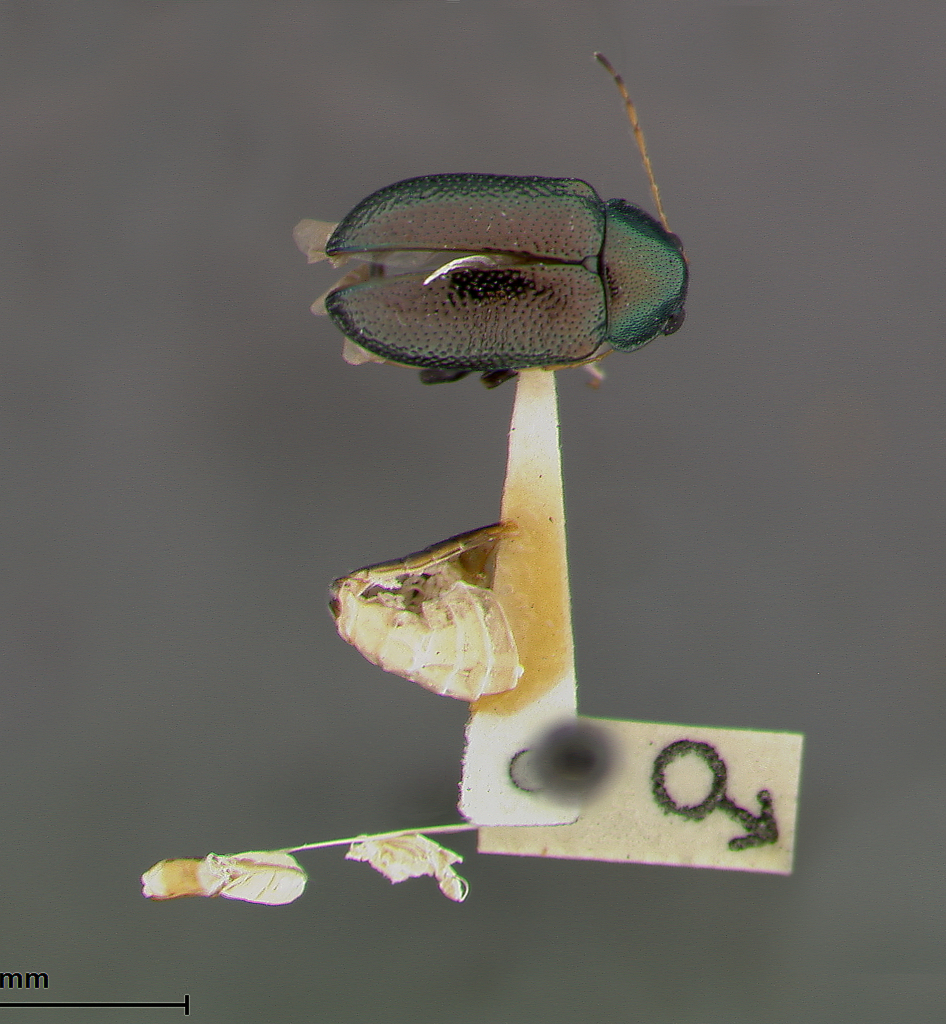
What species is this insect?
Colaspis floridana
